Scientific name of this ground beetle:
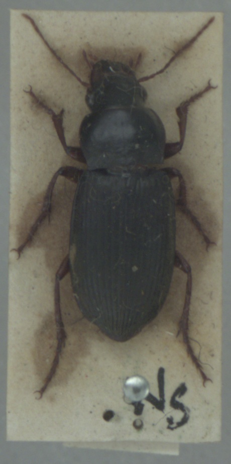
Harpalus rufipes
